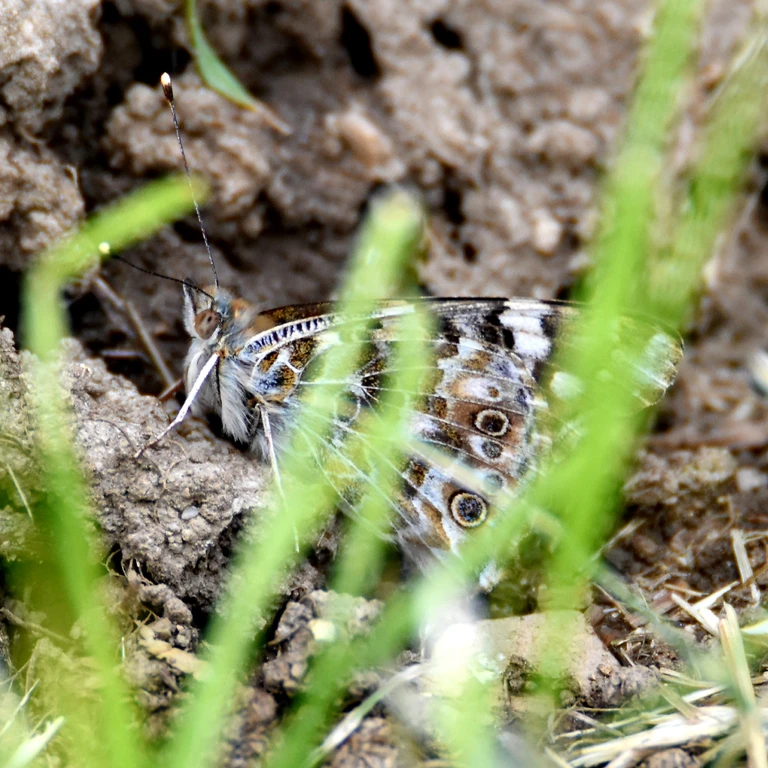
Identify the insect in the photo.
Vanessa cardui
